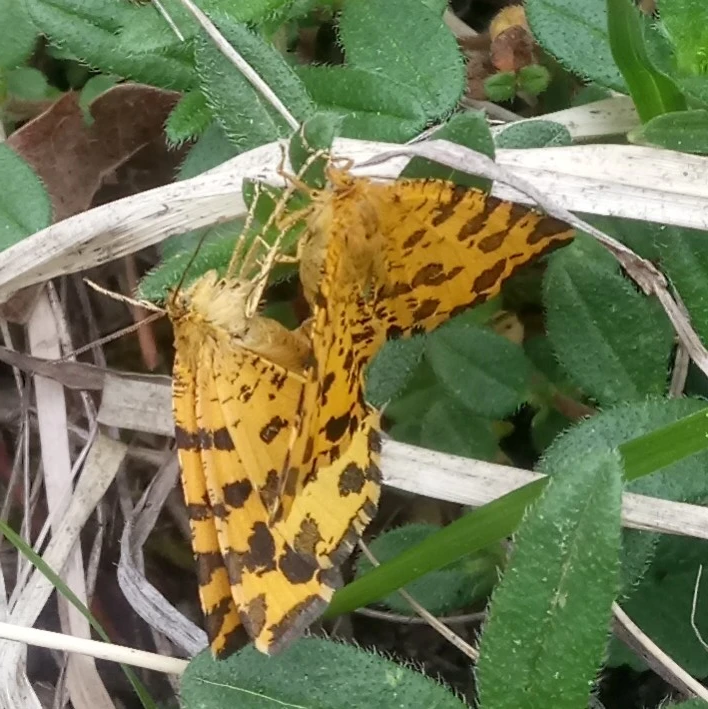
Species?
Pseudopanthera macularia
